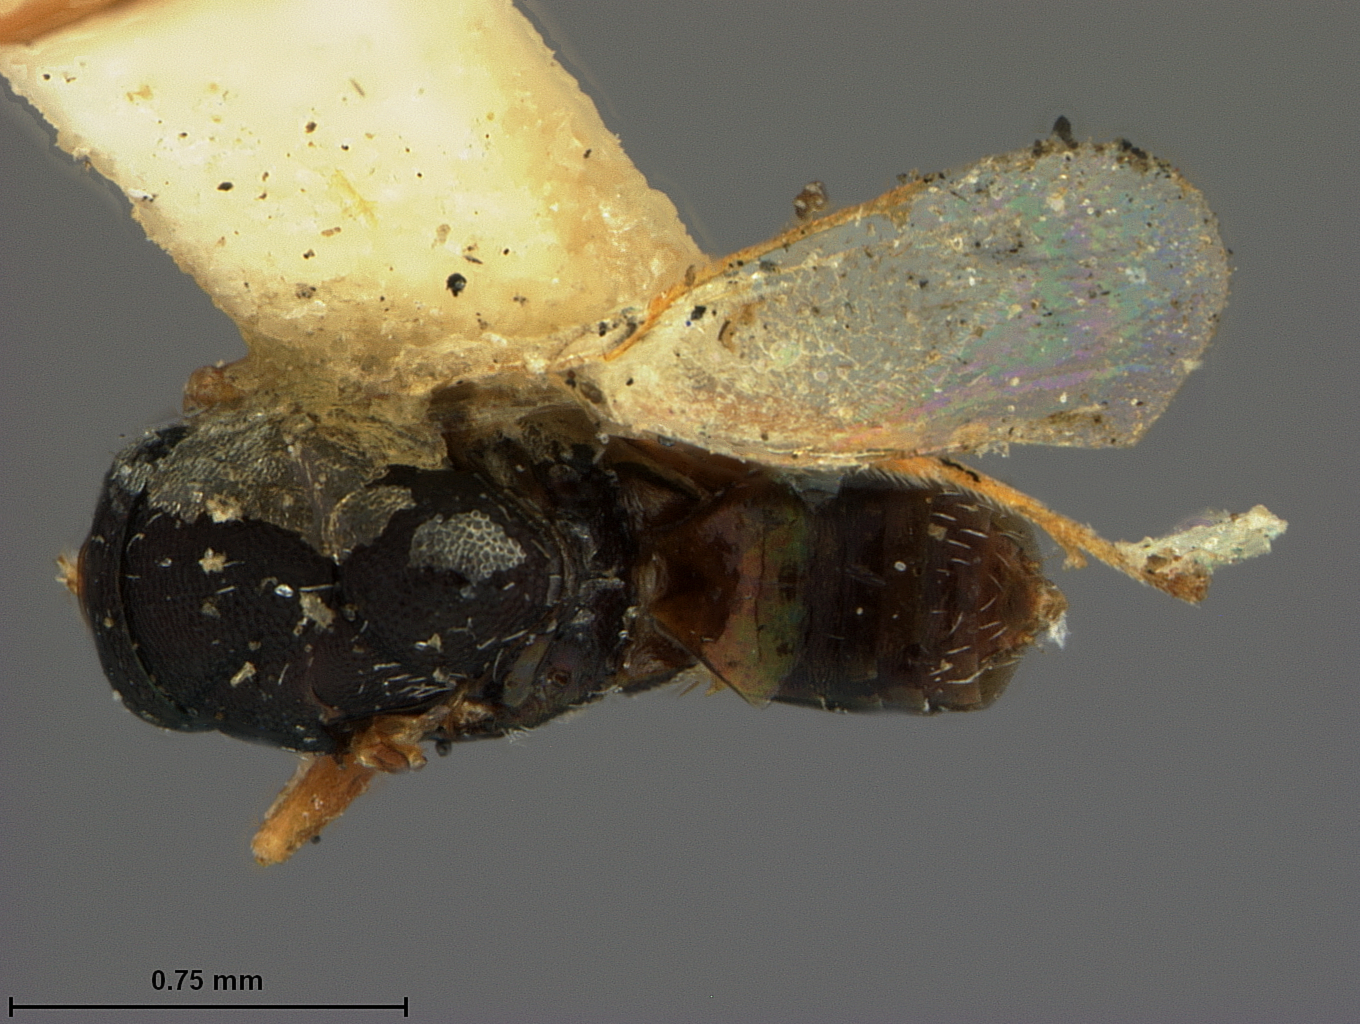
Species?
Lochites punctata
